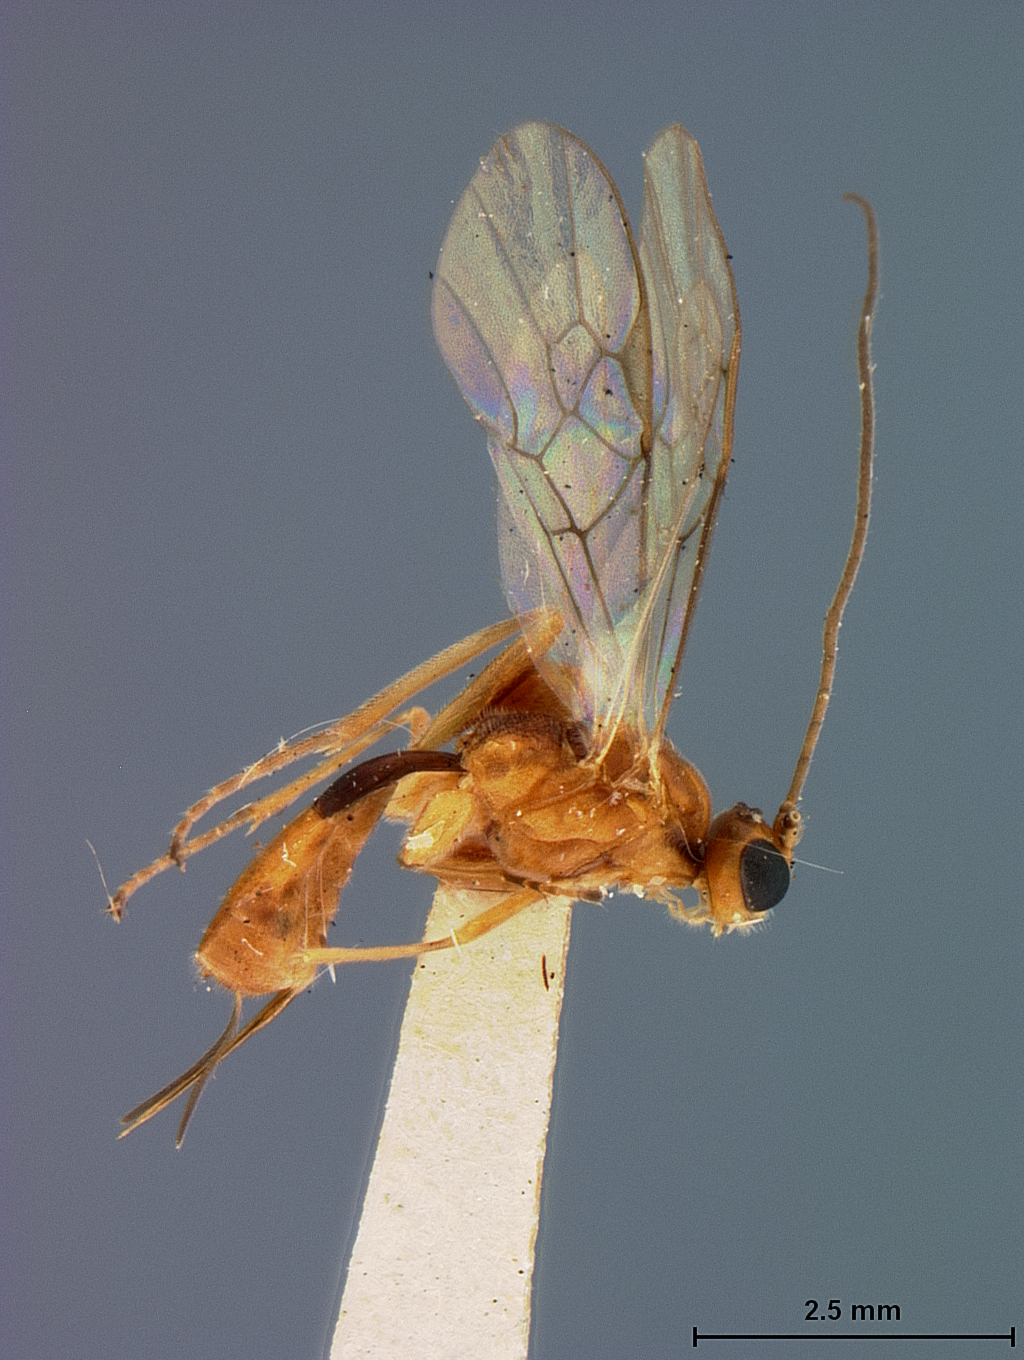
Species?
Meteorus autographae
